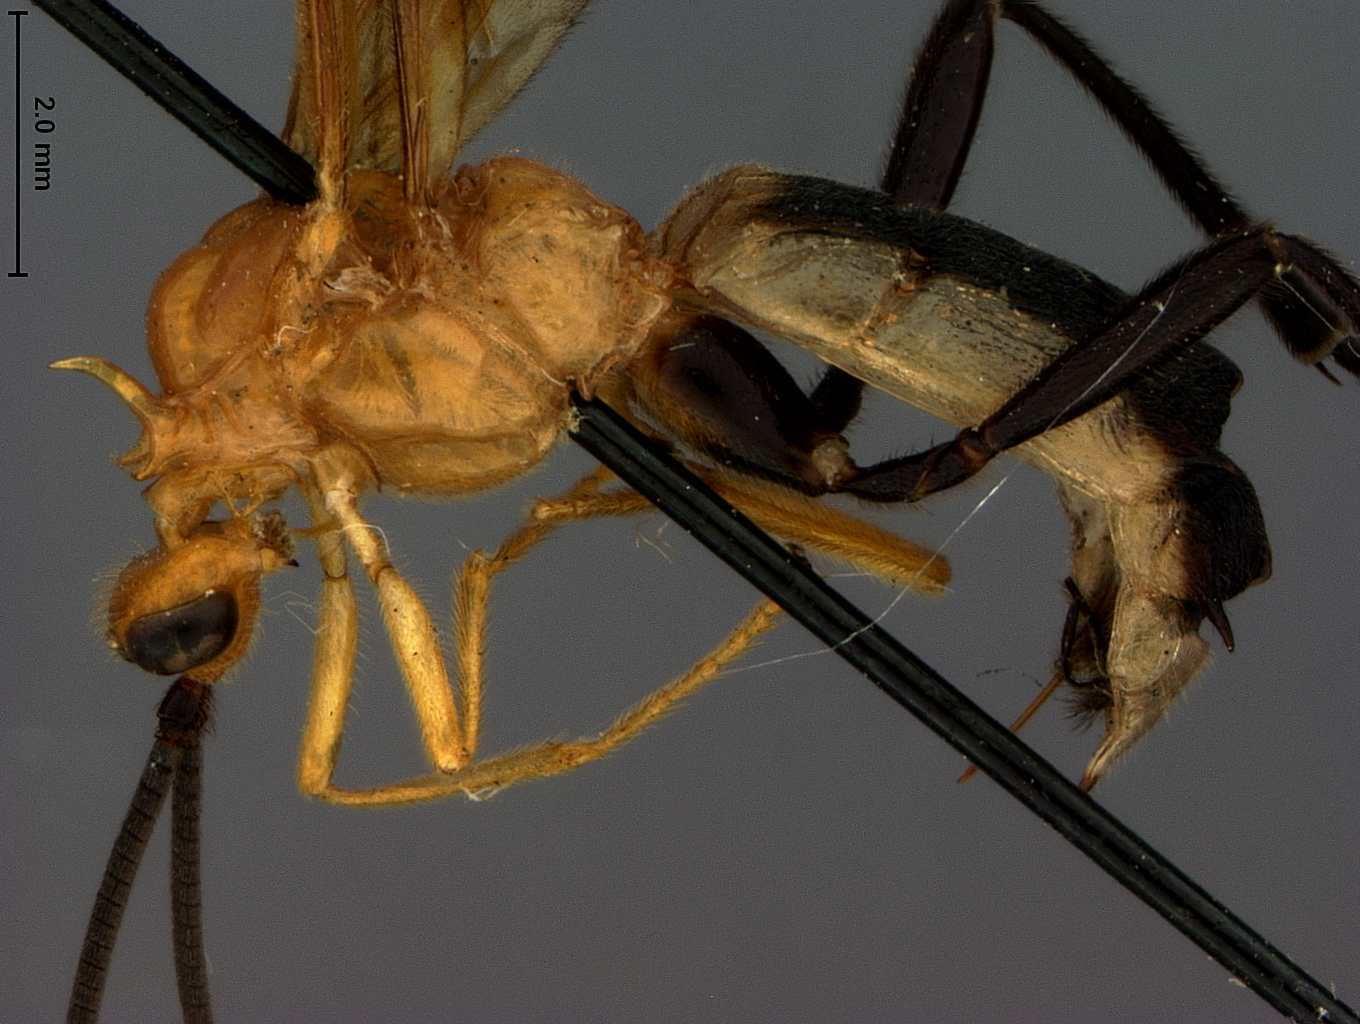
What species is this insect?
Brownius armatus
